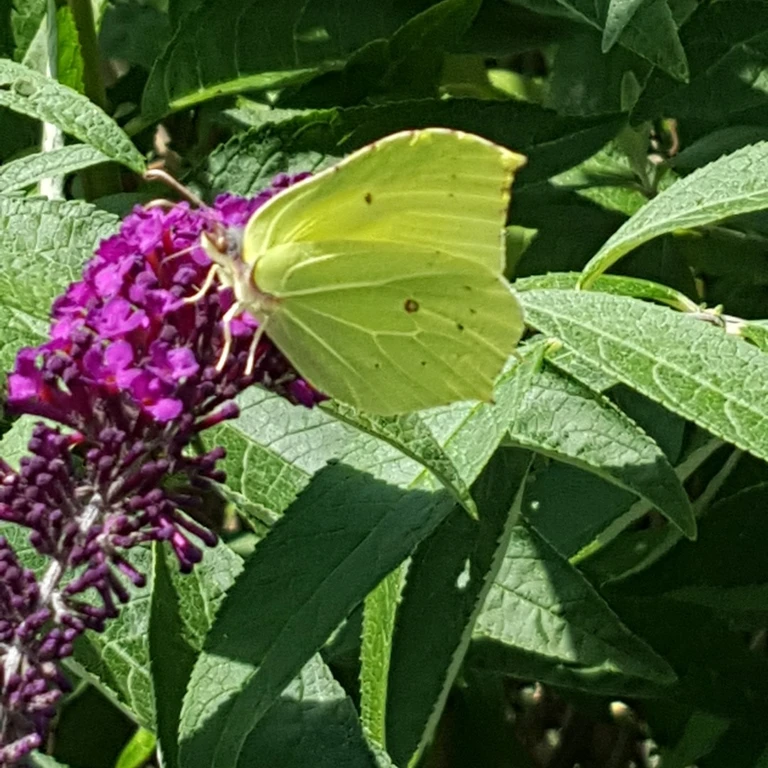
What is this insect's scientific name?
Gonepteryx rhamni
